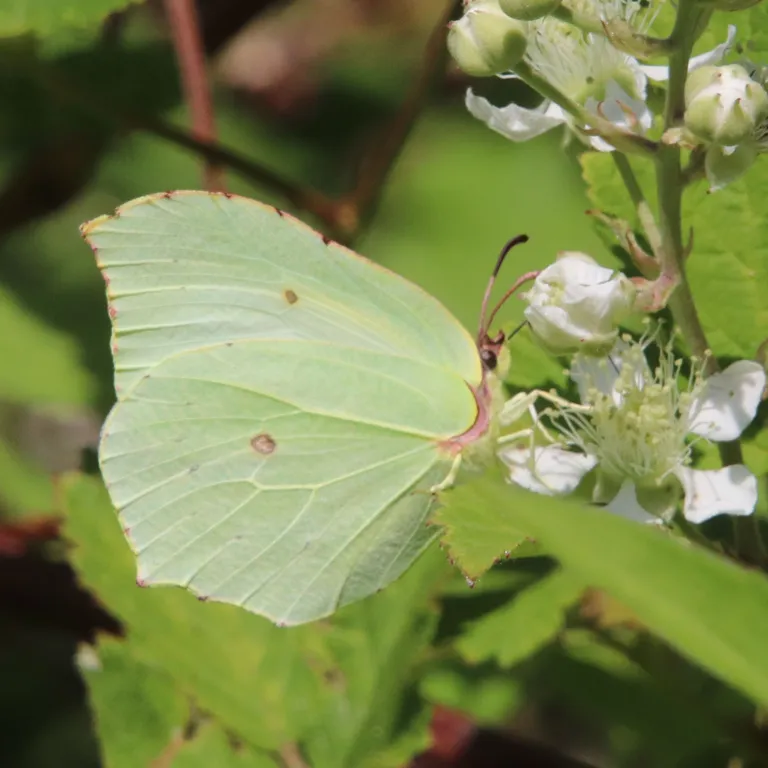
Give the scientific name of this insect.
Gonepteryx rhamni
